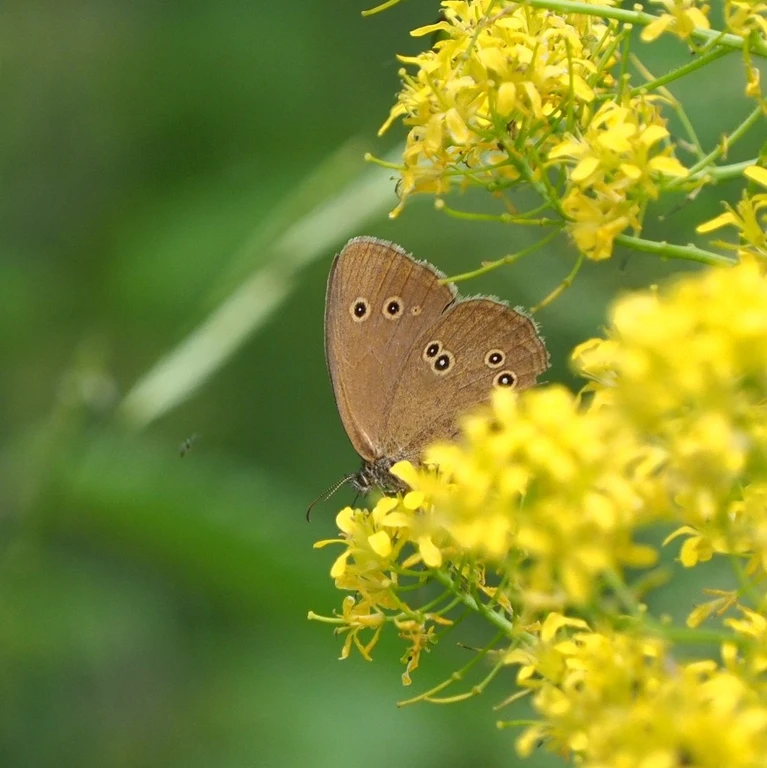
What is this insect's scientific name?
Aphantopus hyperantus
